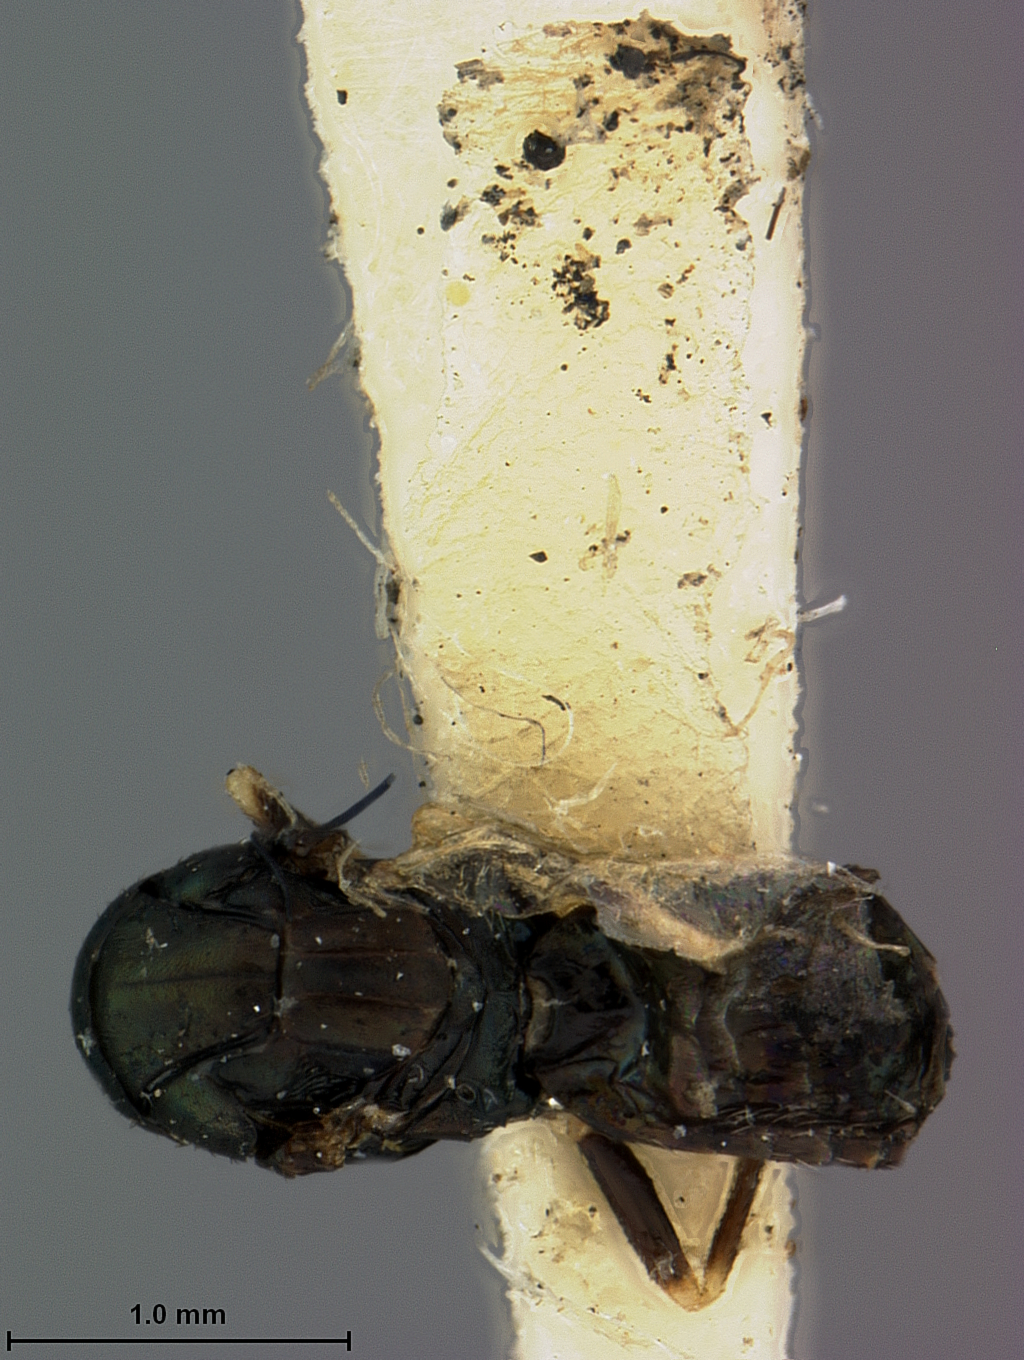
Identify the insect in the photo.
Baryscapus centricolae
